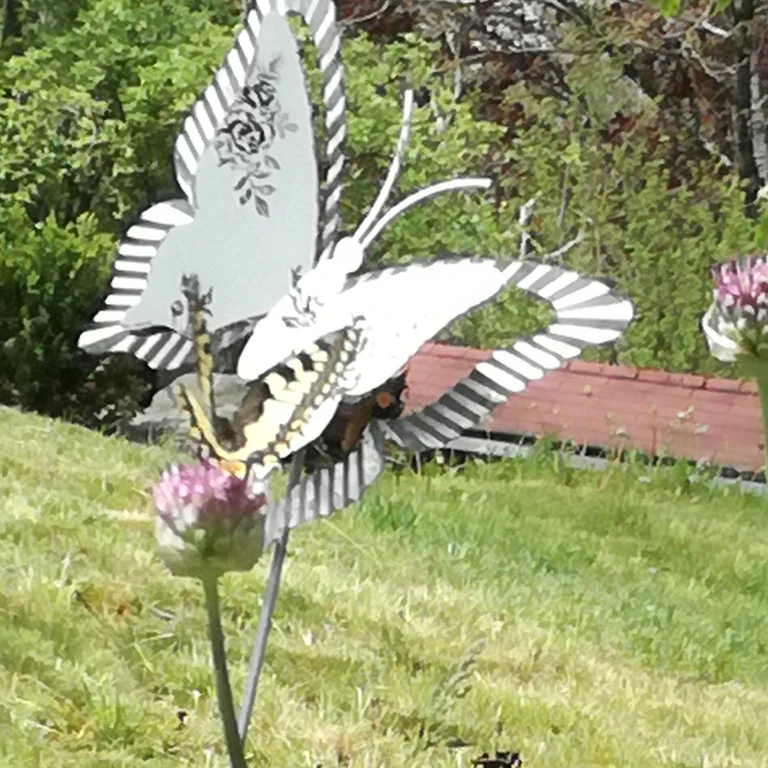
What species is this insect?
Papilio machaon
